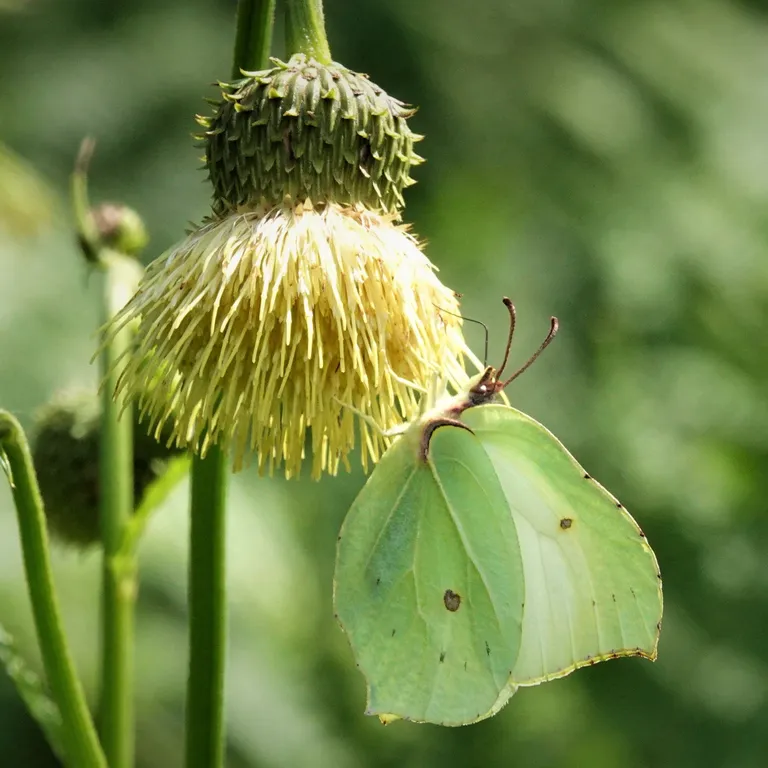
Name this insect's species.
Gonepteryx rhamni
